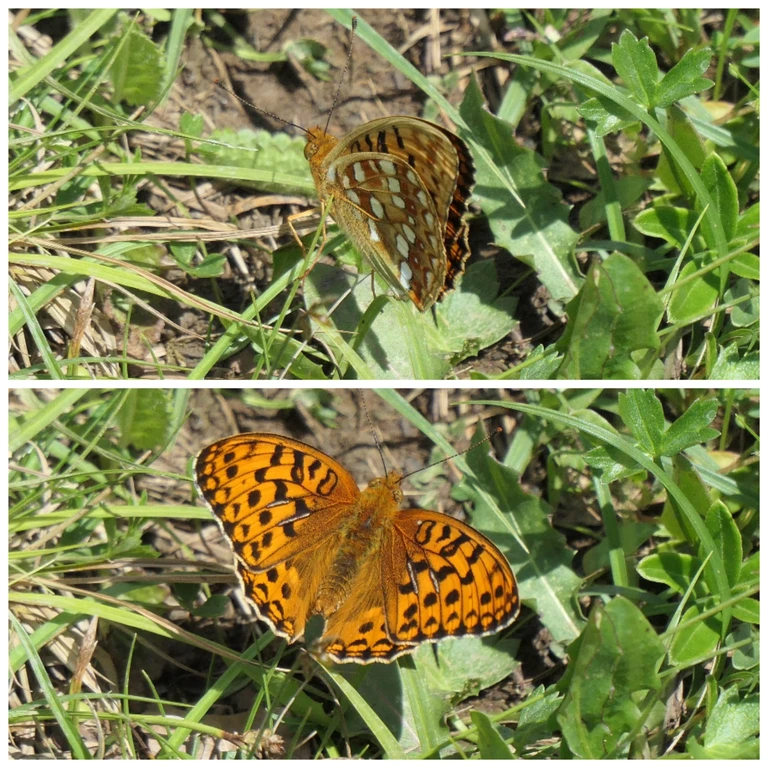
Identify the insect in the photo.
Fabriciana adippe
